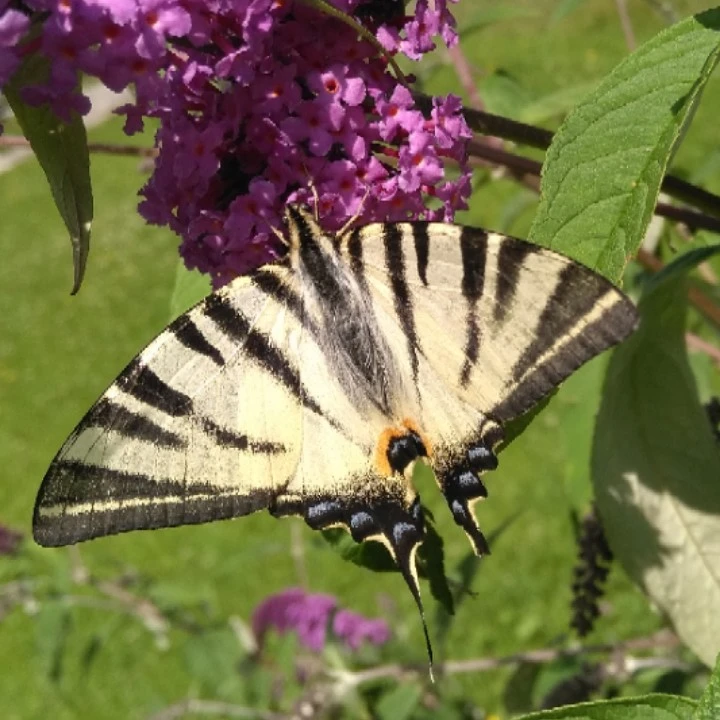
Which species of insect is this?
Iphiclides podalirius
